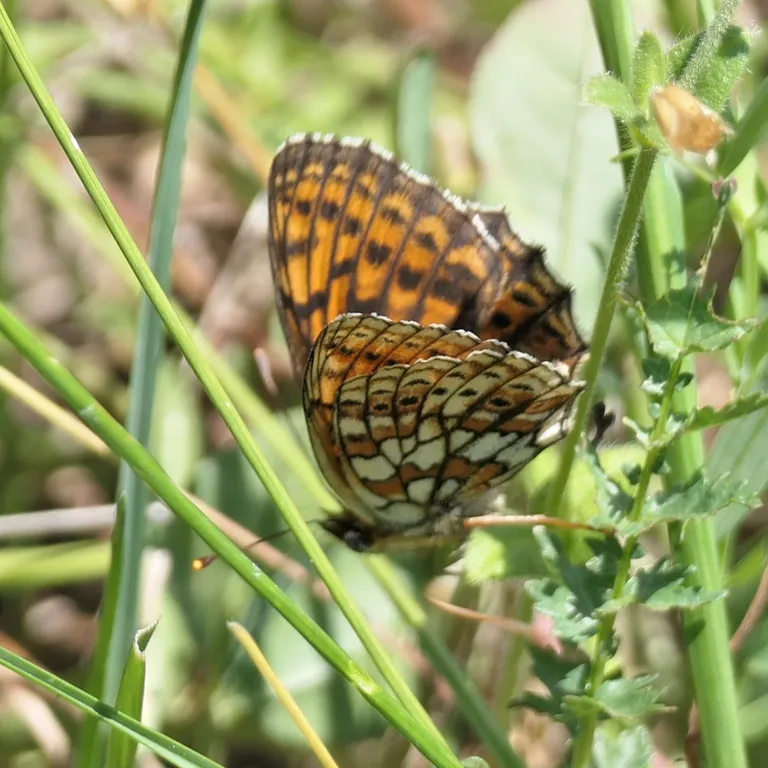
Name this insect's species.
Brenthis hecate
